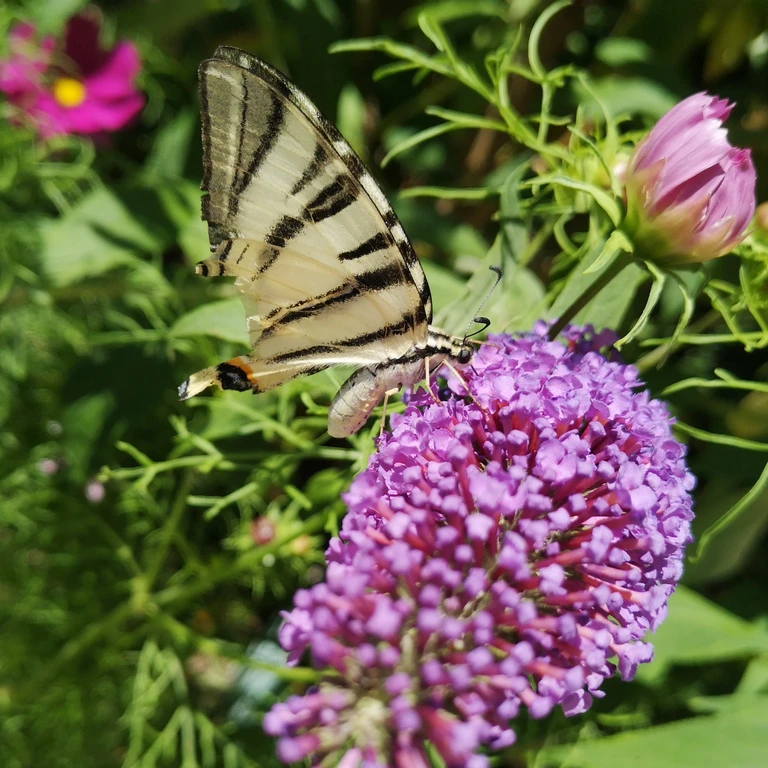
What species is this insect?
Iphiclides podalirius
